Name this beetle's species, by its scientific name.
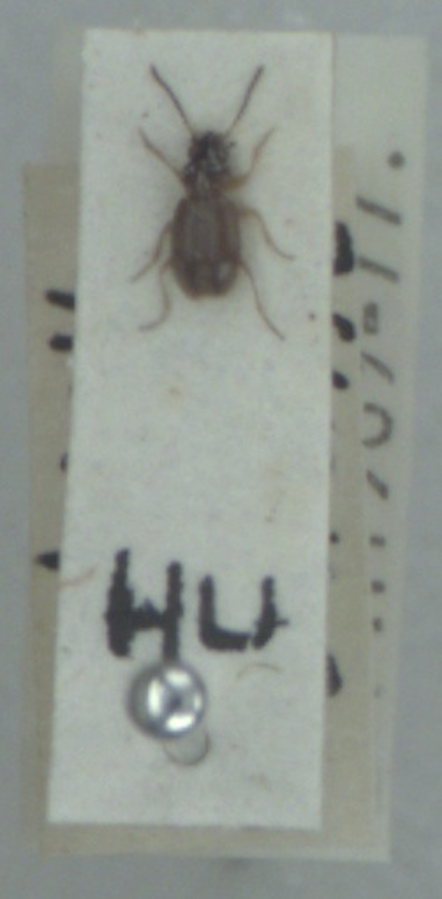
Bembidion gilvipes
